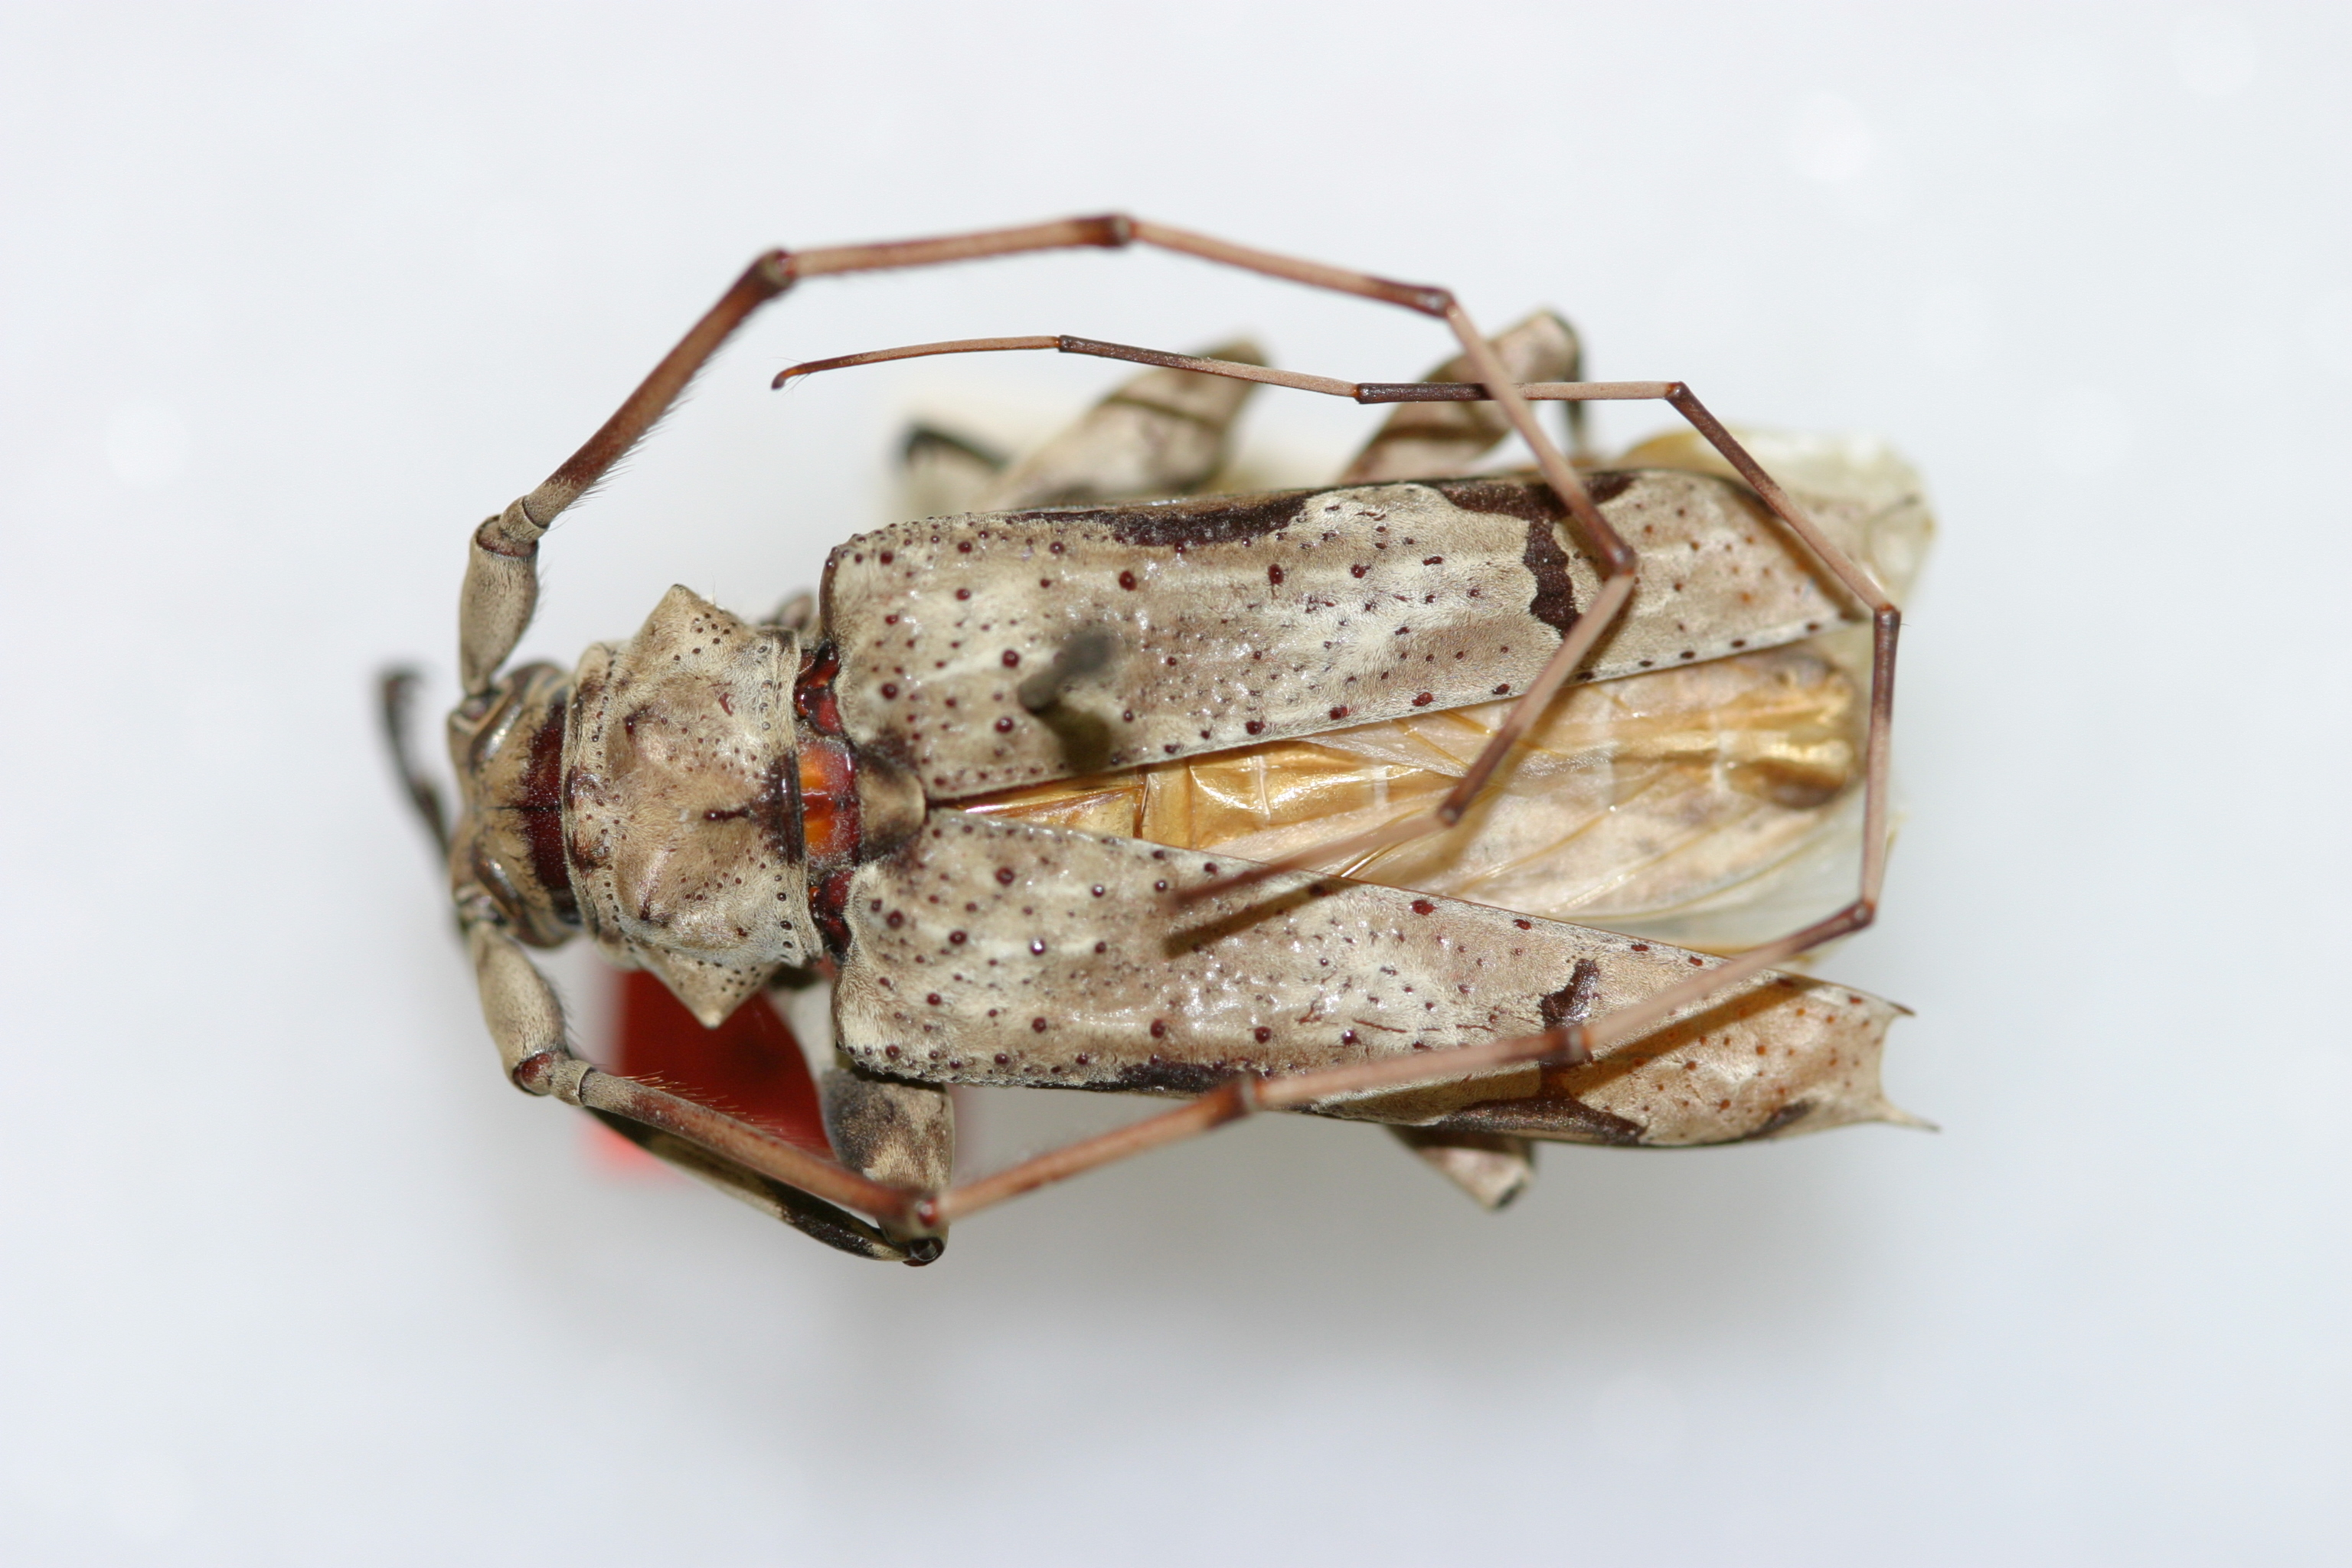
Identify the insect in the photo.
Oreodera glauca
